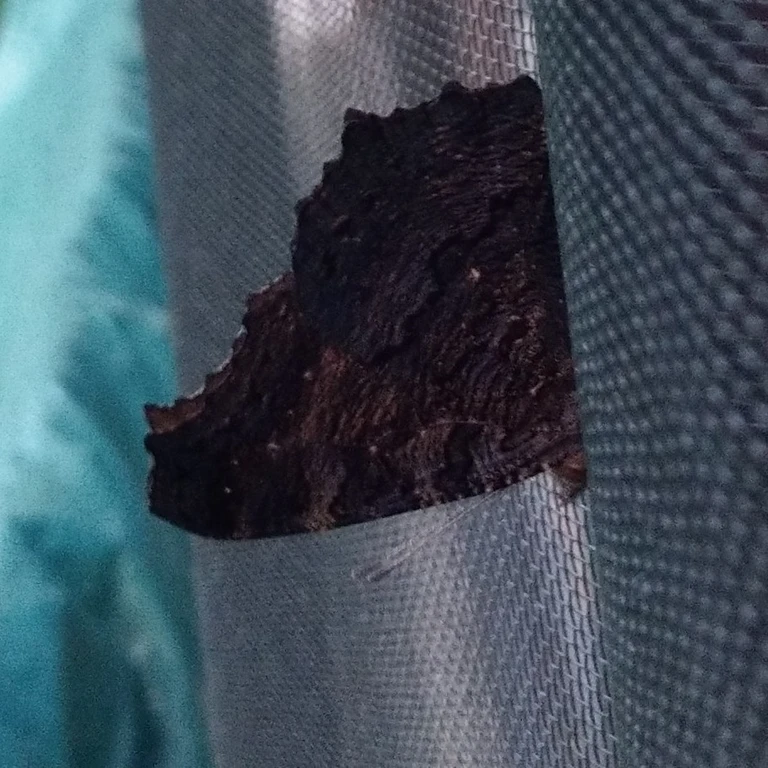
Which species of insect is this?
Aglais io
